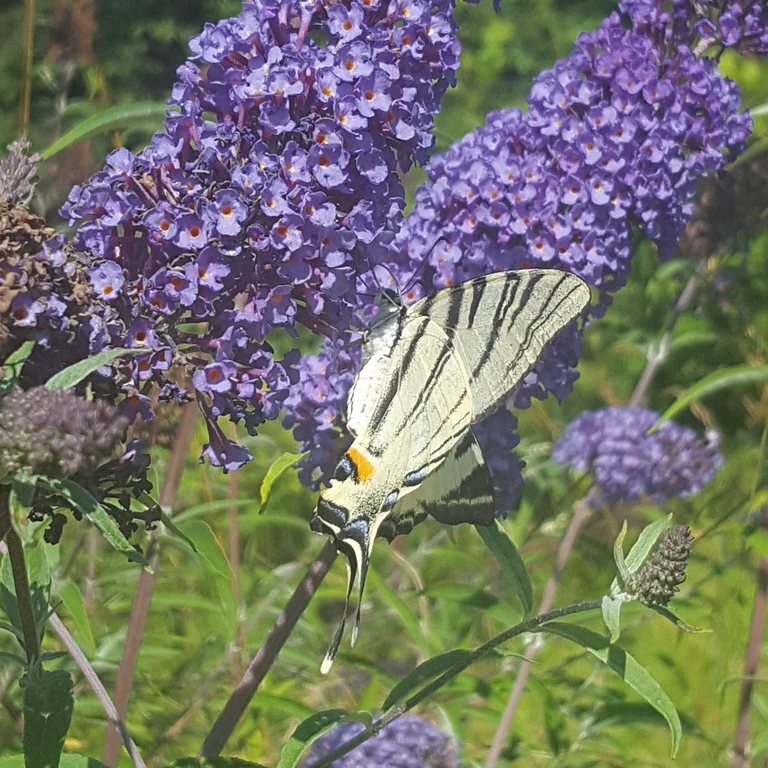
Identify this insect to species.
Iphiclides podalirius
